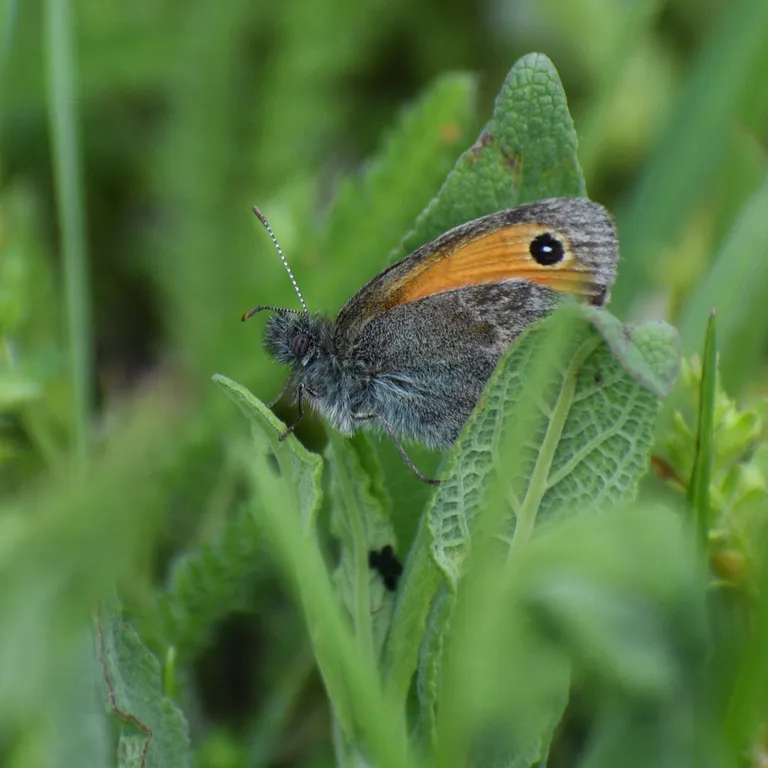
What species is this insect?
Coenonympha pamphilus
